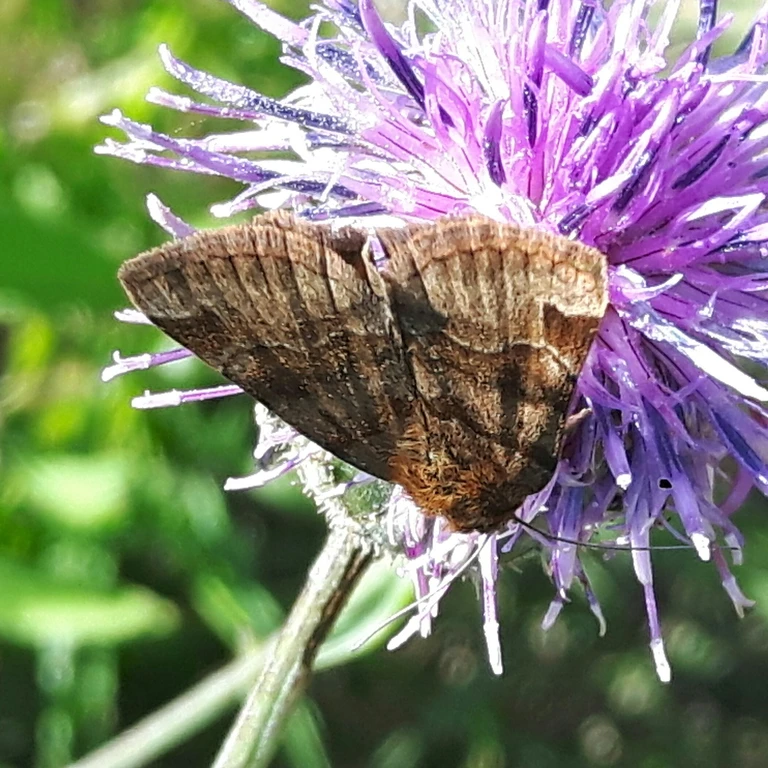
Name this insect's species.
Euclidia glyphica
